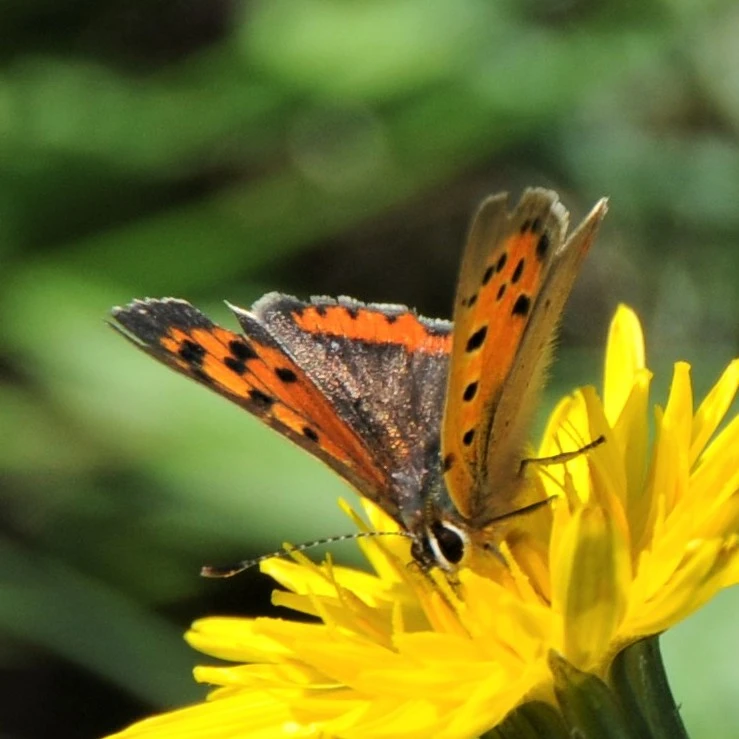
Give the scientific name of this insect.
Lycaena phlaeas
